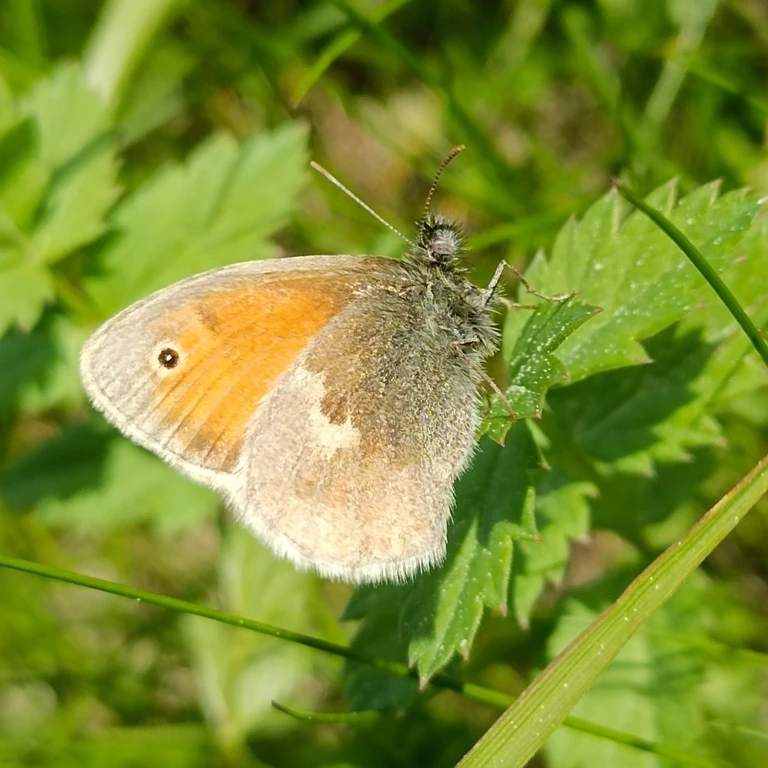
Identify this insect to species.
Coenonympha pamphilus
